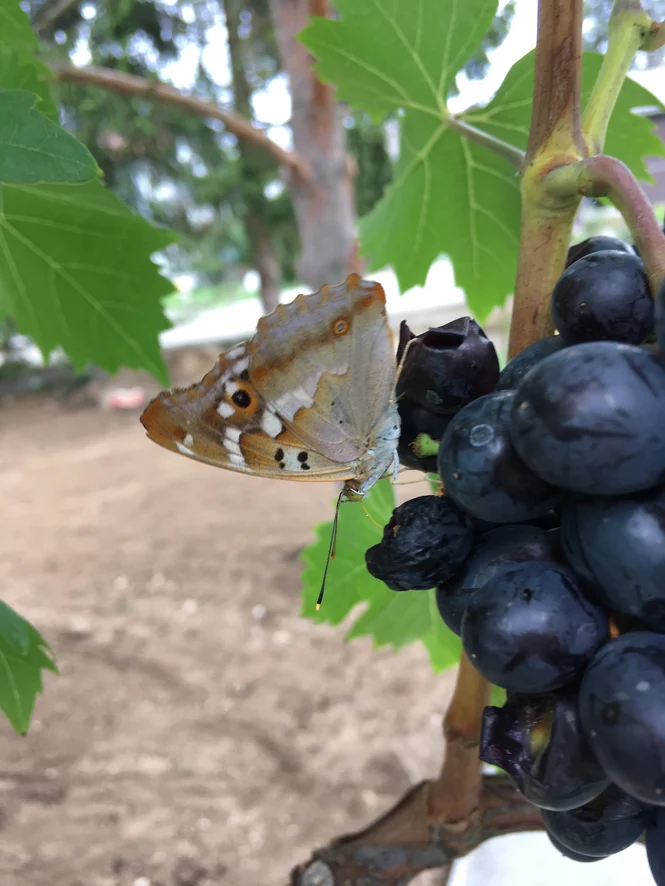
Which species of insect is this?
Apatura ilia
